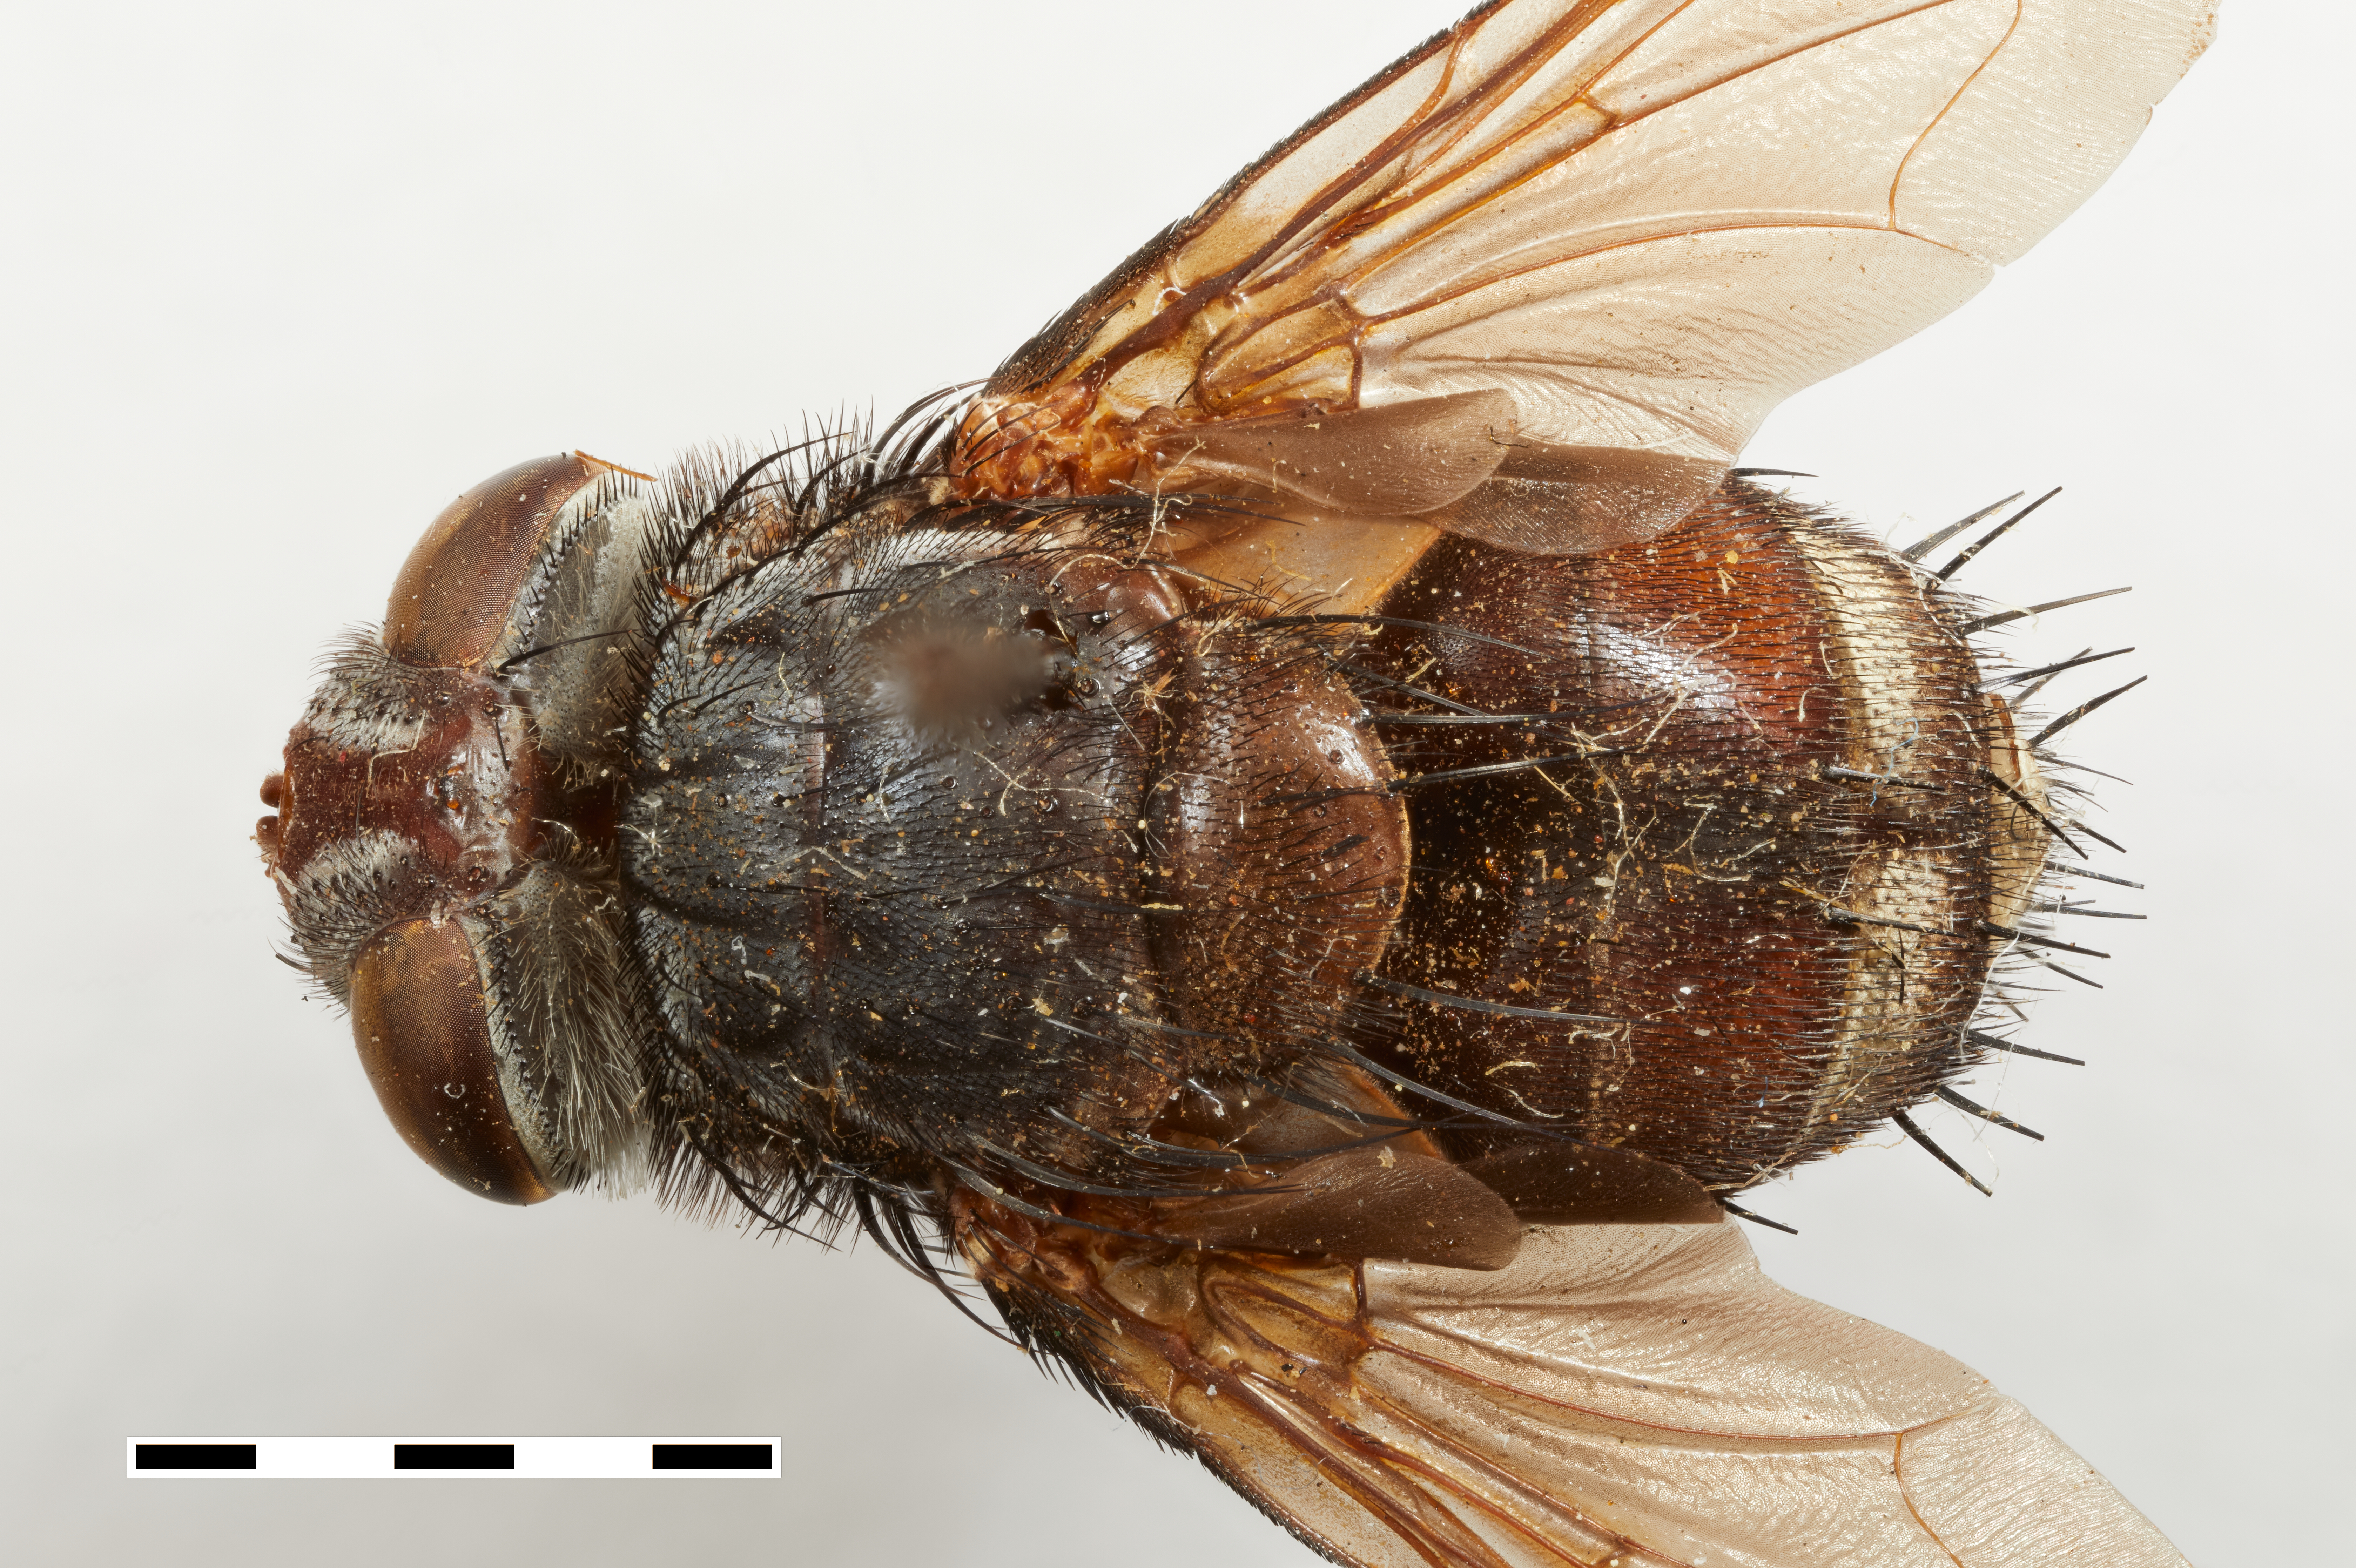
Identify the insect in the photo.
Belvosia ciliata
